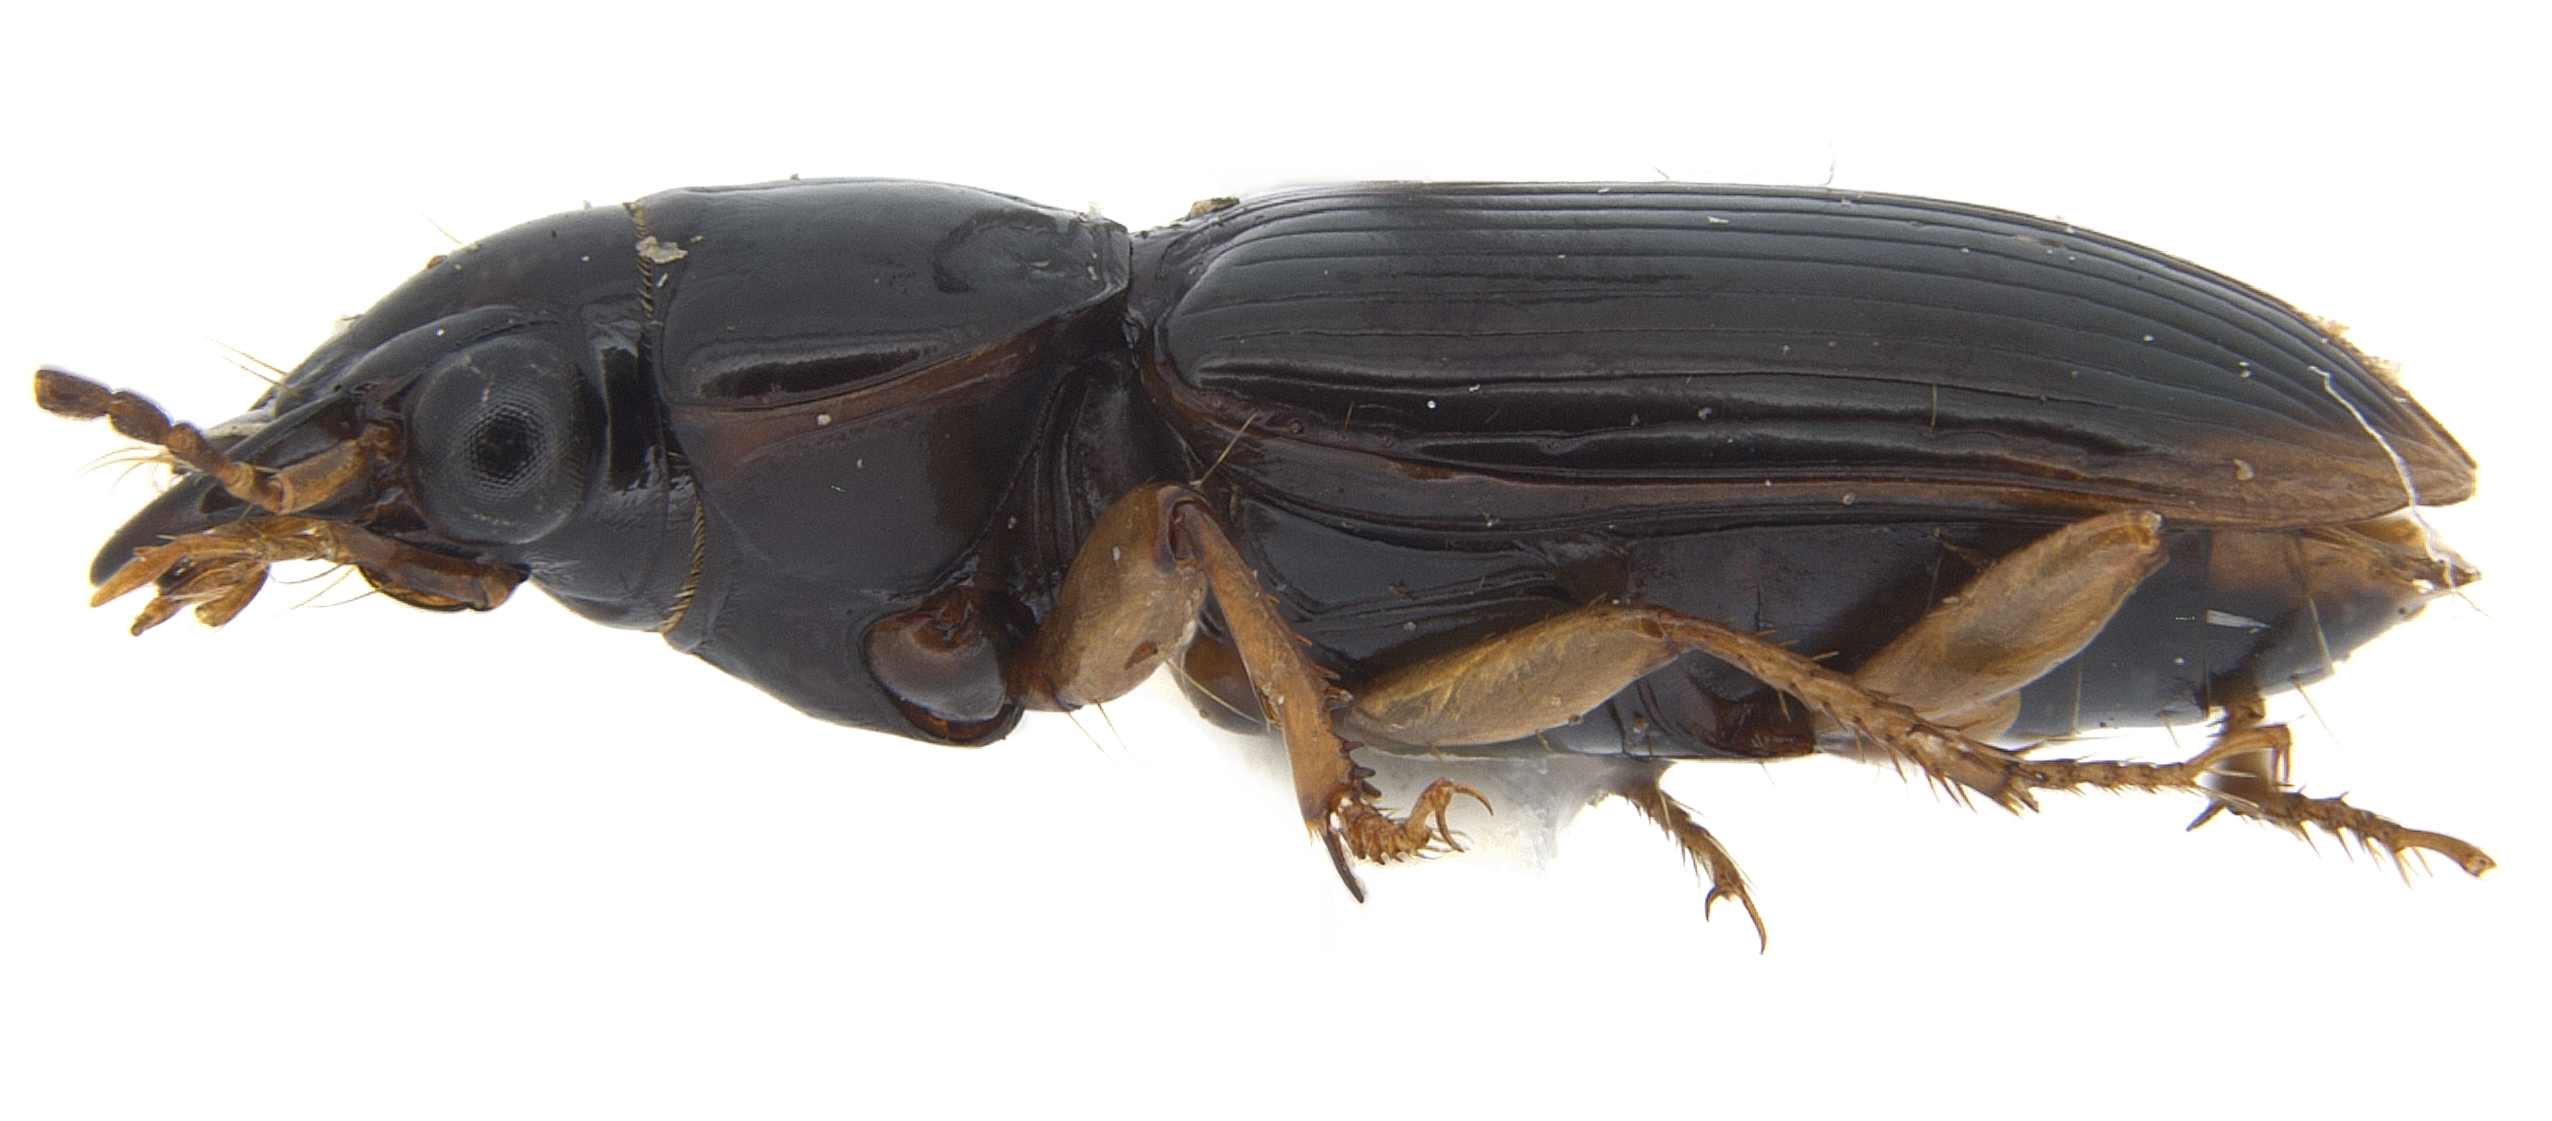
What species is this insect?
Pogonodaptus mexicanus
